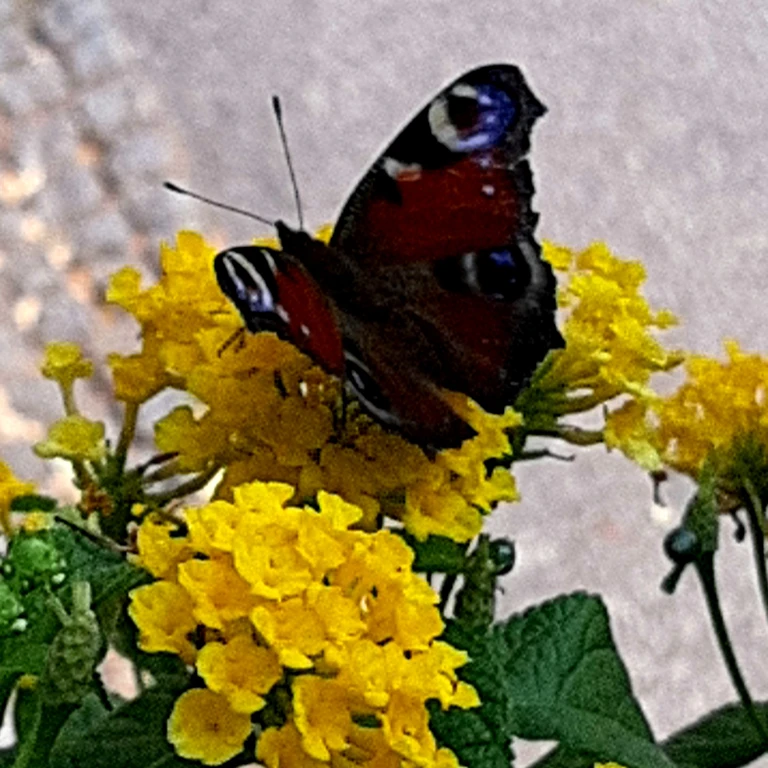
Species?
Aglais io
